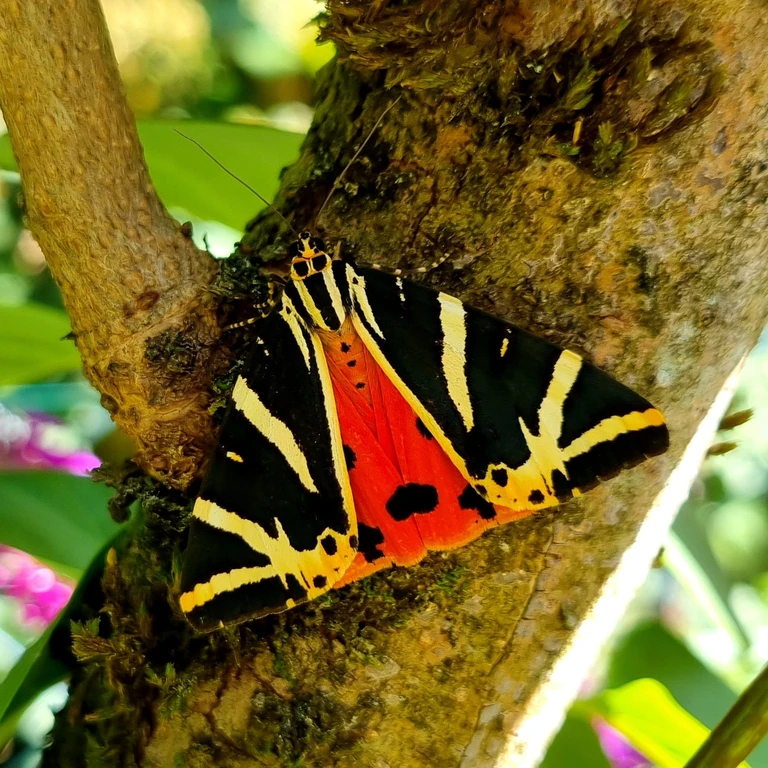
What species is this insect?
Euplagia quadripunctaria
